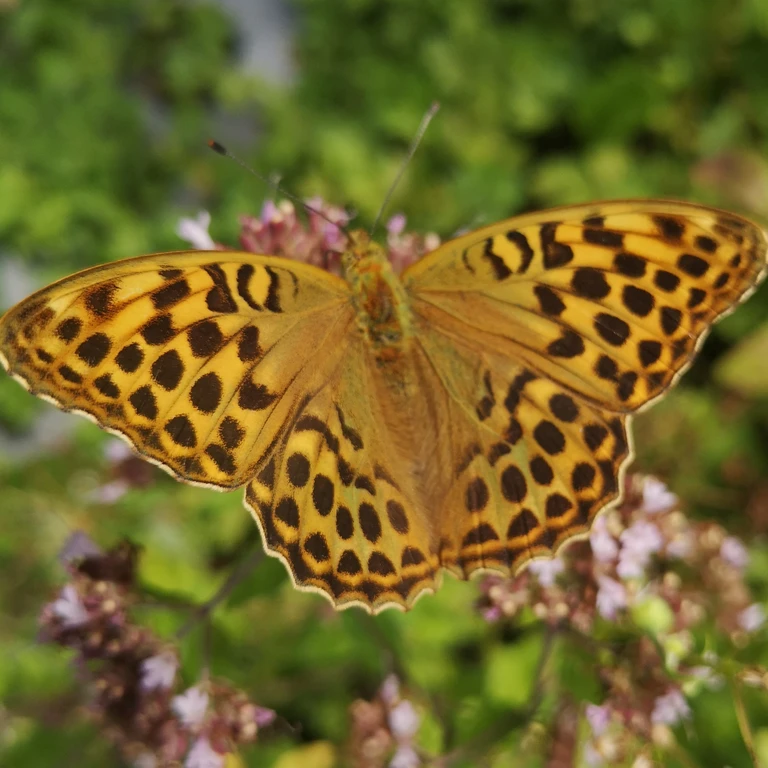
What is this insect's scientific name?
Argynnis paphia
